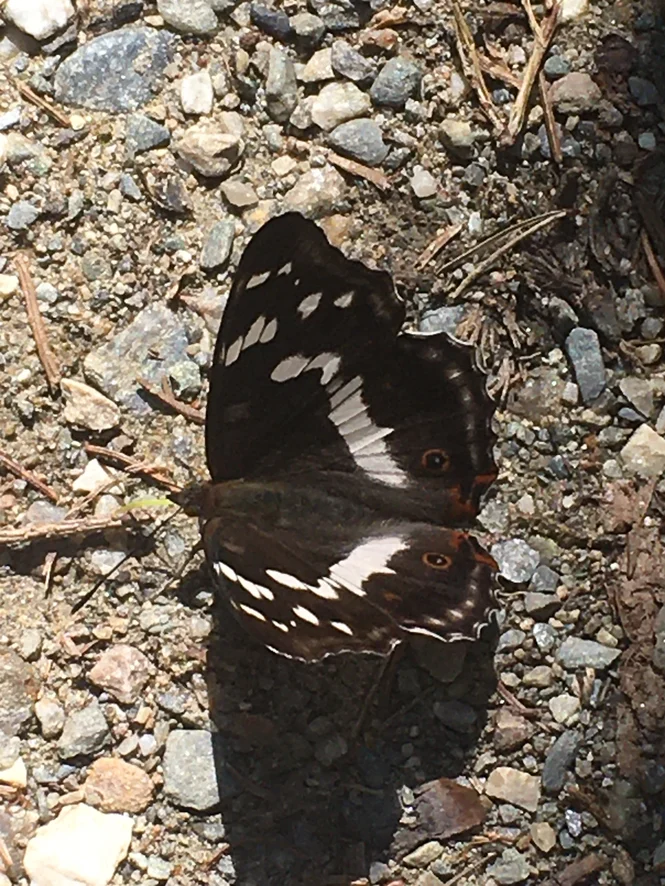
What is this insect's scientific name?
Apatura iris
